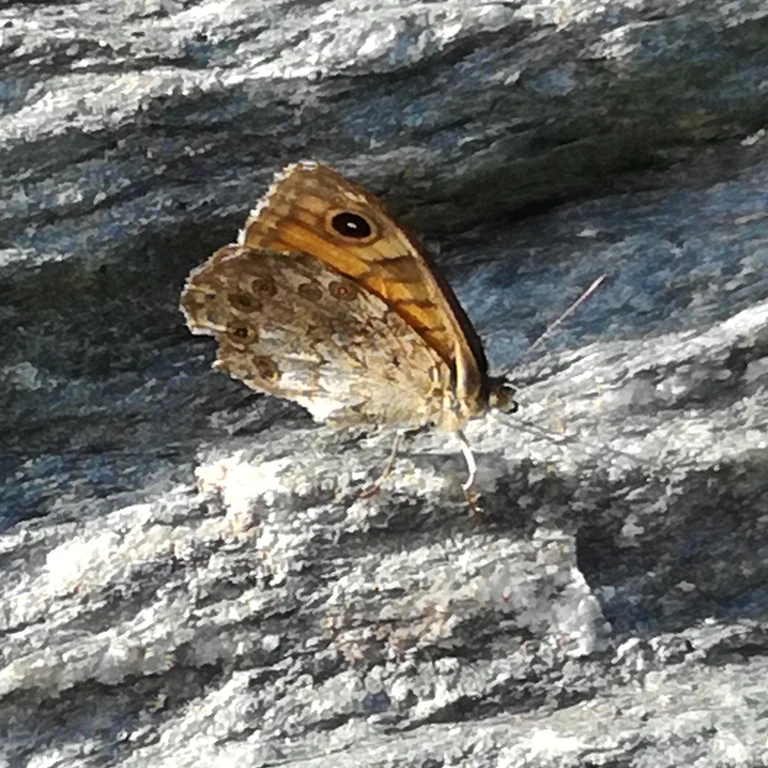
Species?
Lasiommata megera (also Pararge megera)
